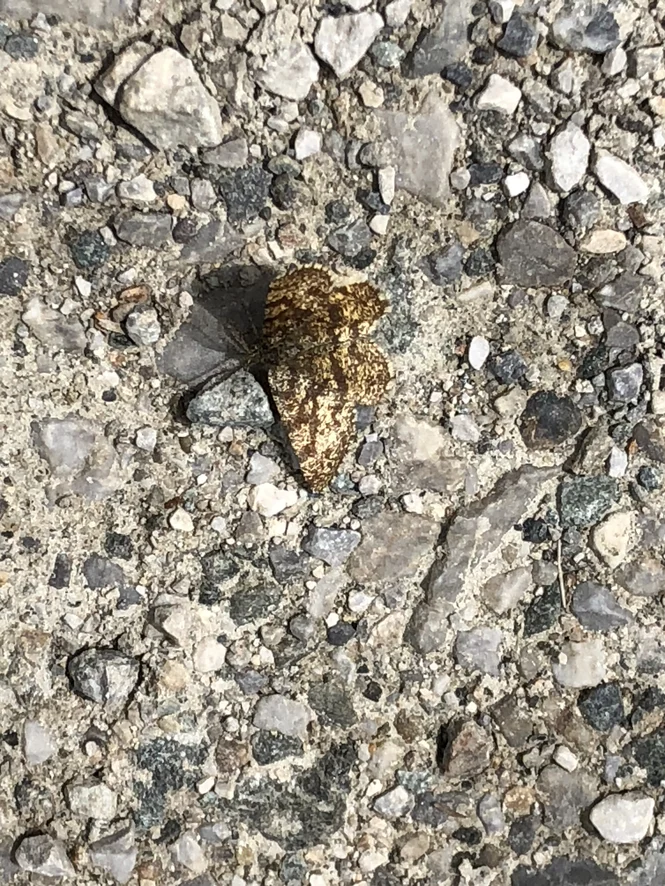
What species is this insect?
Ematurga atomaria
